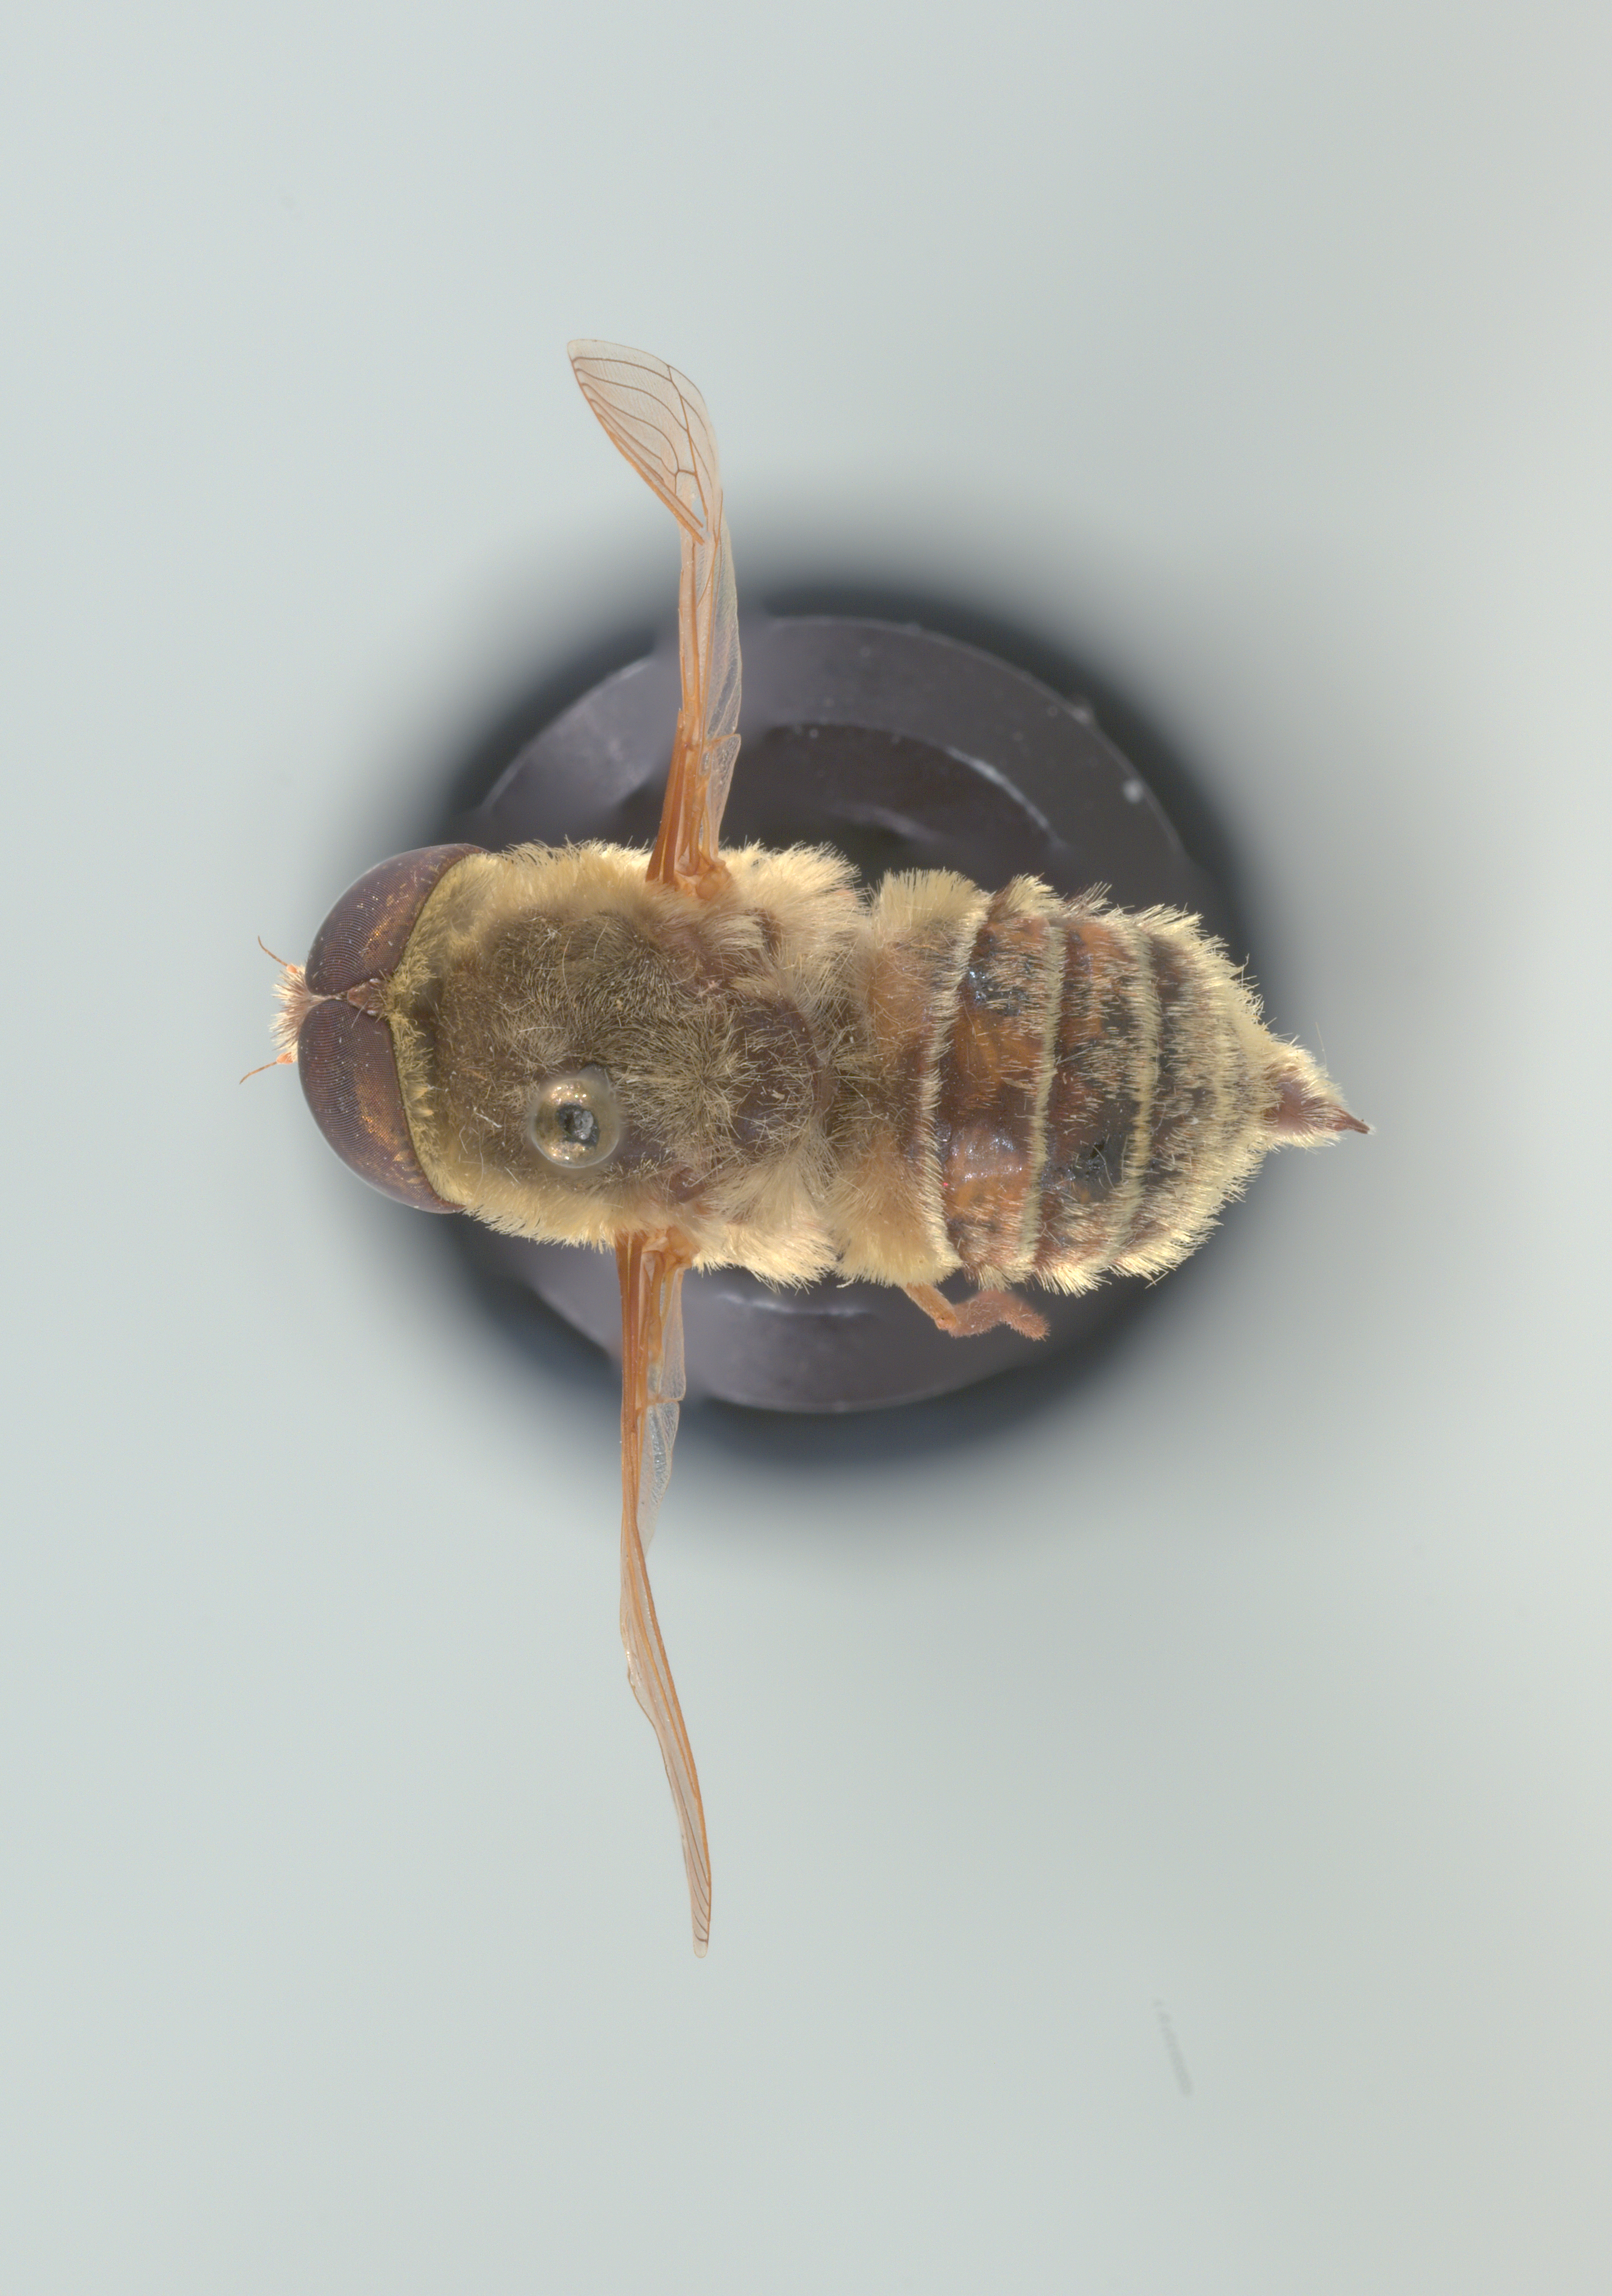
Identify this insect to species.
Neorhynchocephalus volaticus
